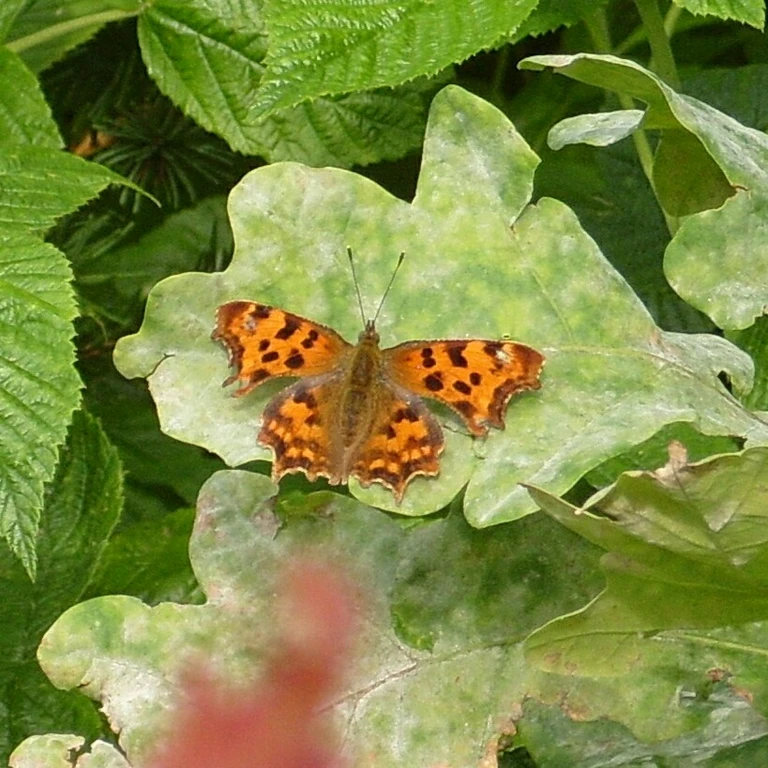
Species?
Polygonia c-album
